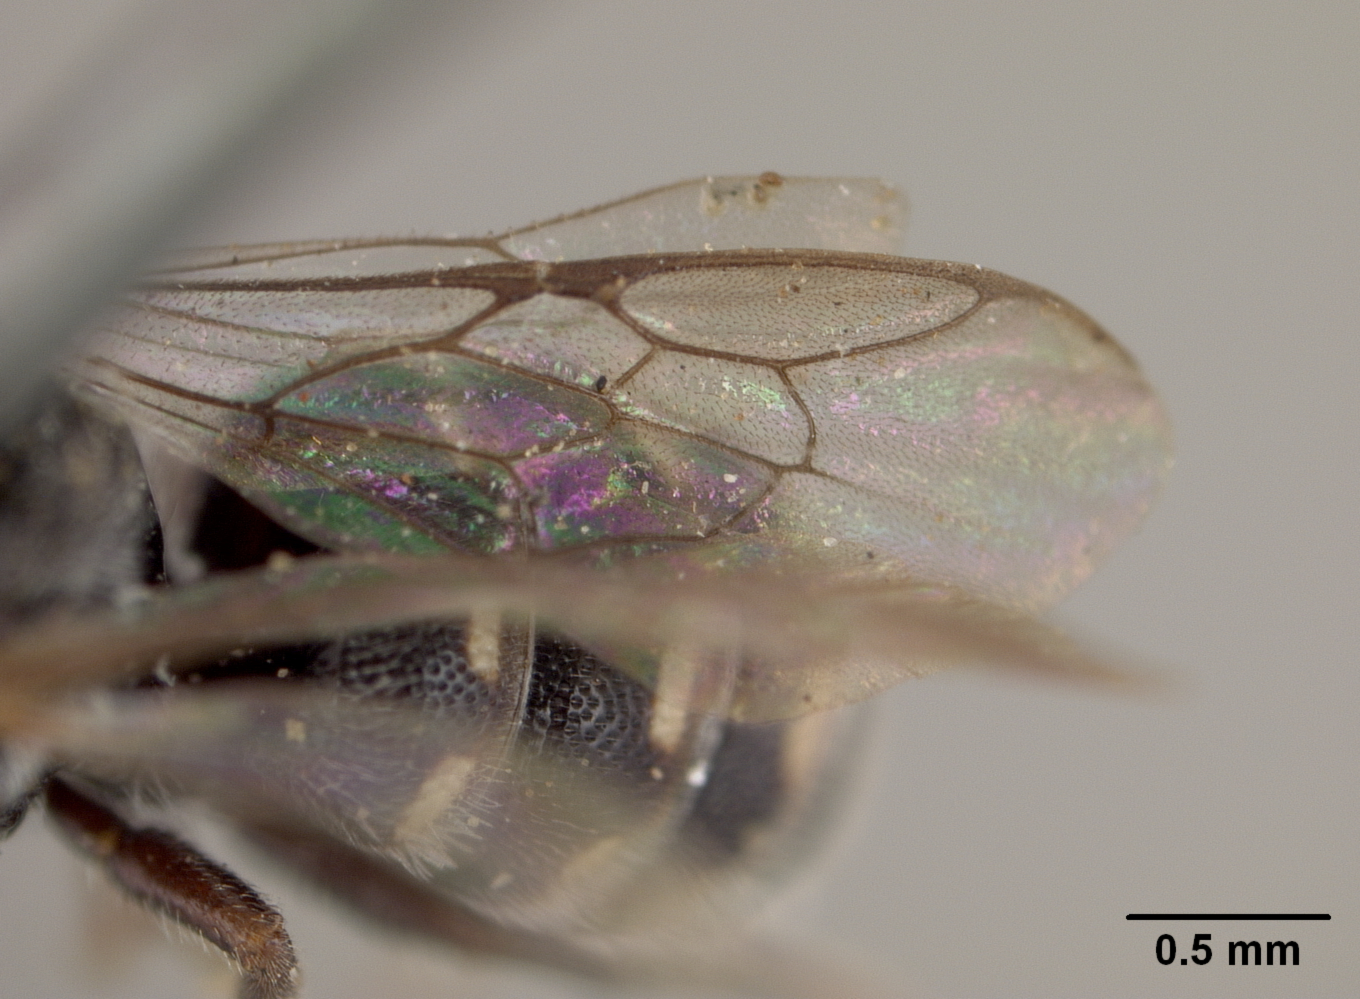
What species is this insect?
Stelis lateralis
